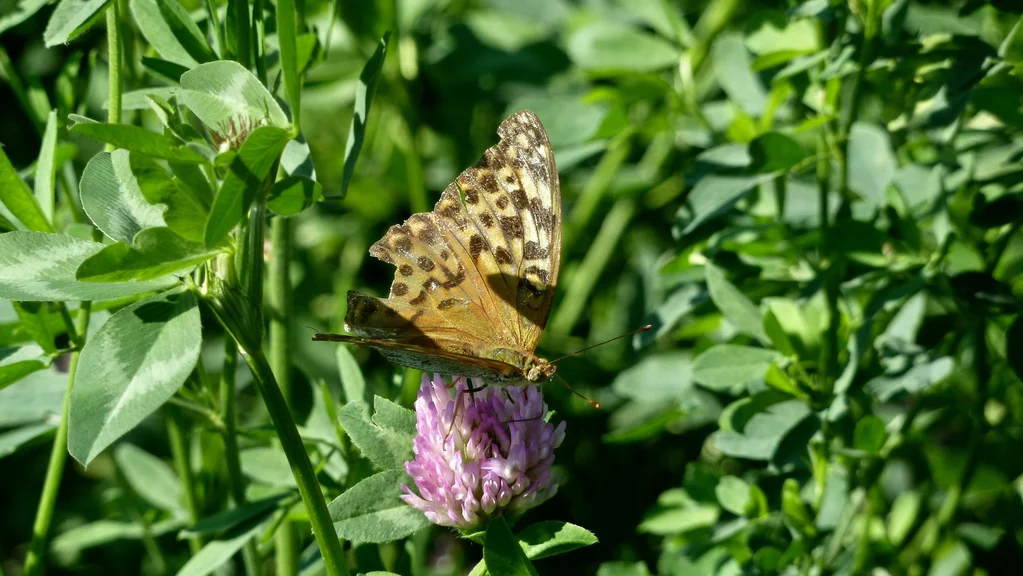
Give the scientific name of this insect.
Argynnis paphia
